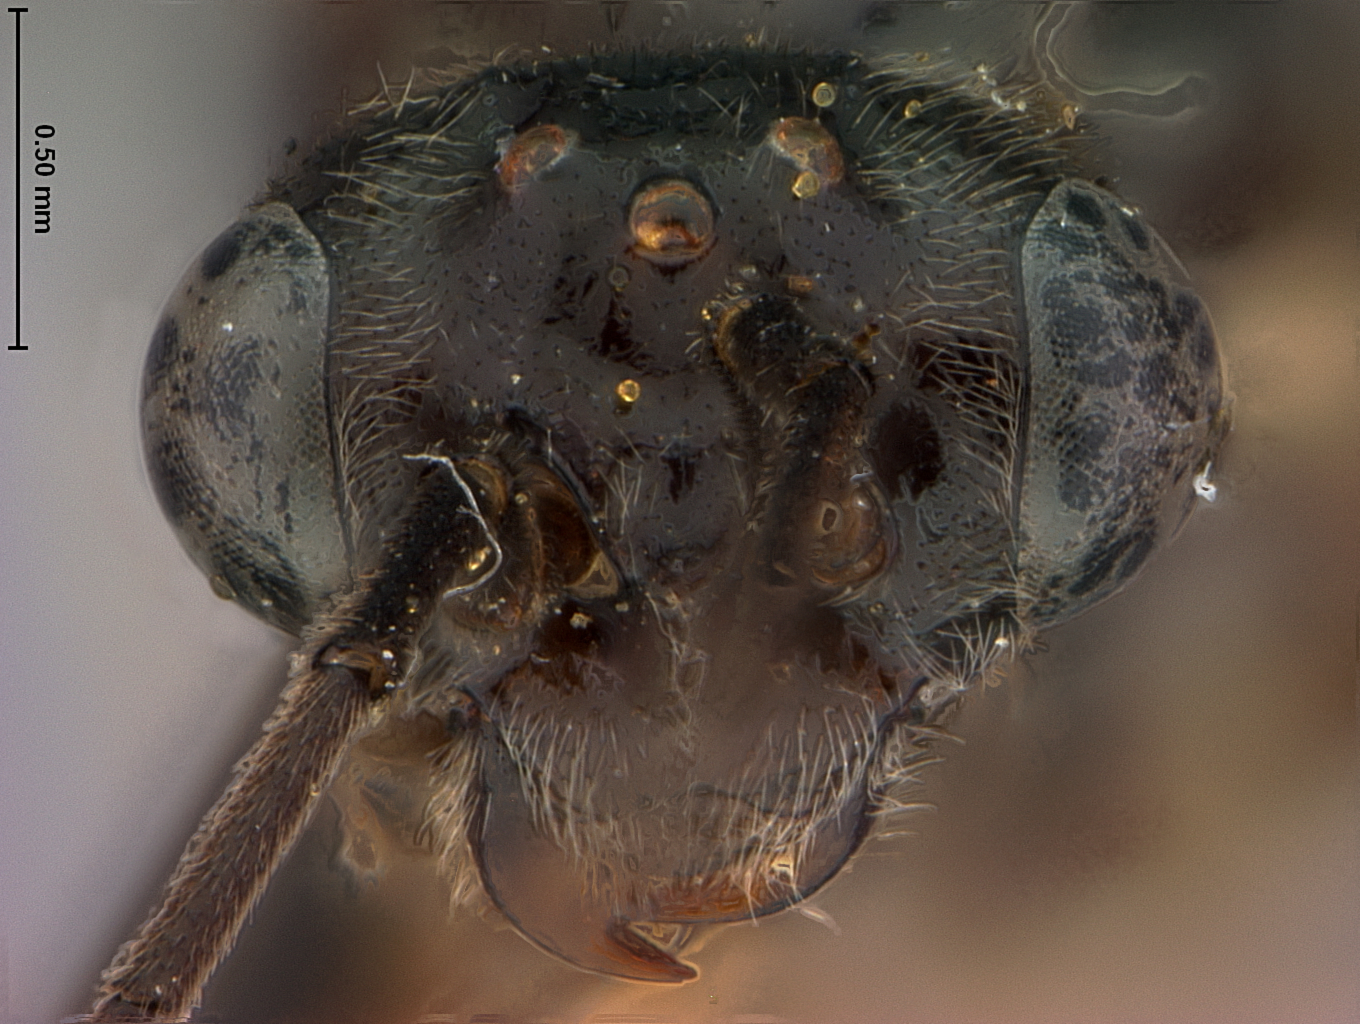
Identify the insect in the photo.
Priophorus virginianus
